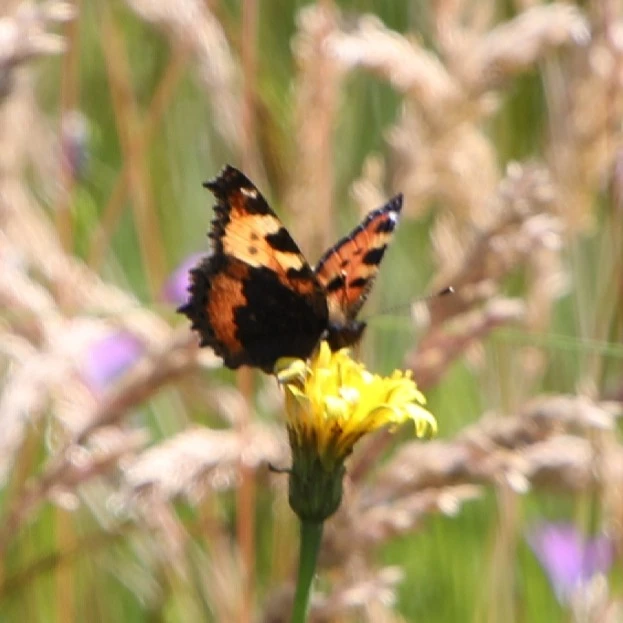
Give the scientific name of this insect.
Aglais urticae
